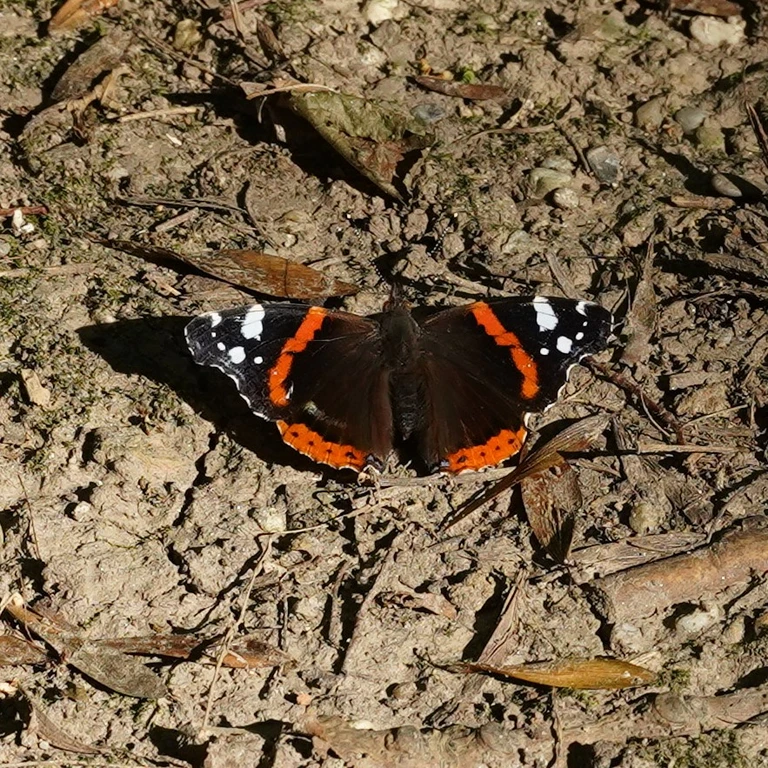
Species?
Vanessa atalanta
